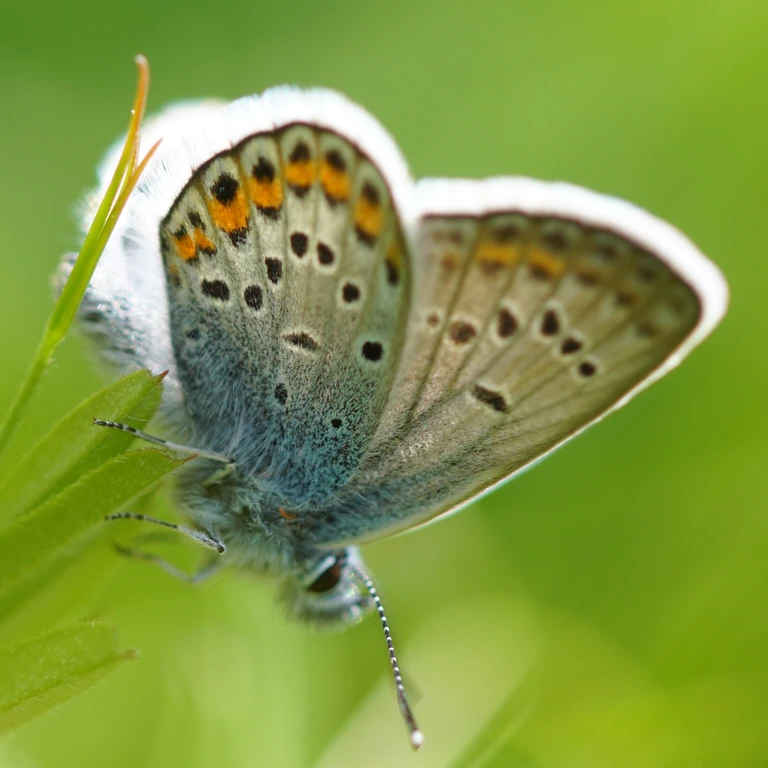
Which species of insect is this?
Plebejus argus
